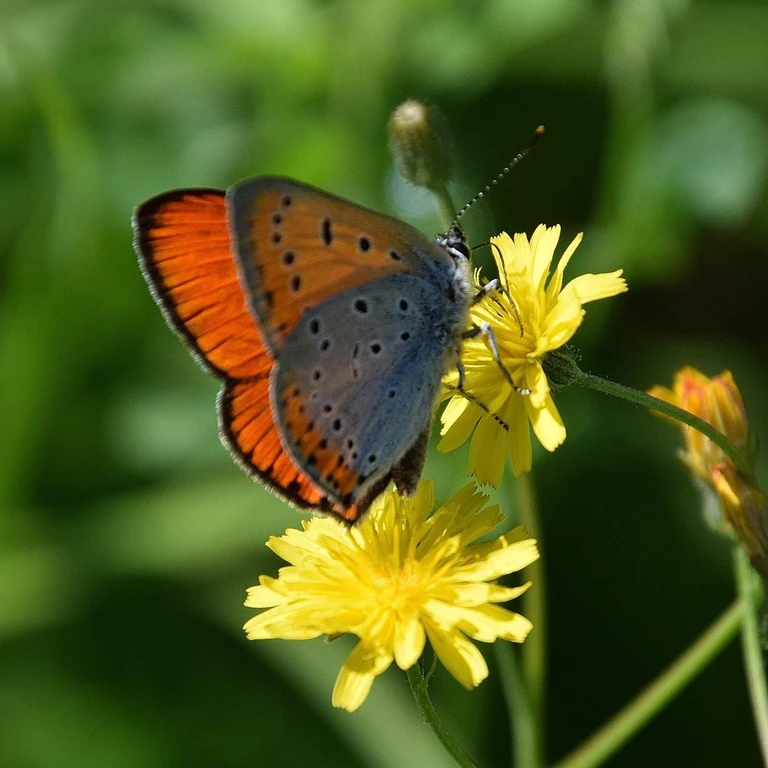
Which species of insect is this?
Lycaena dispar
